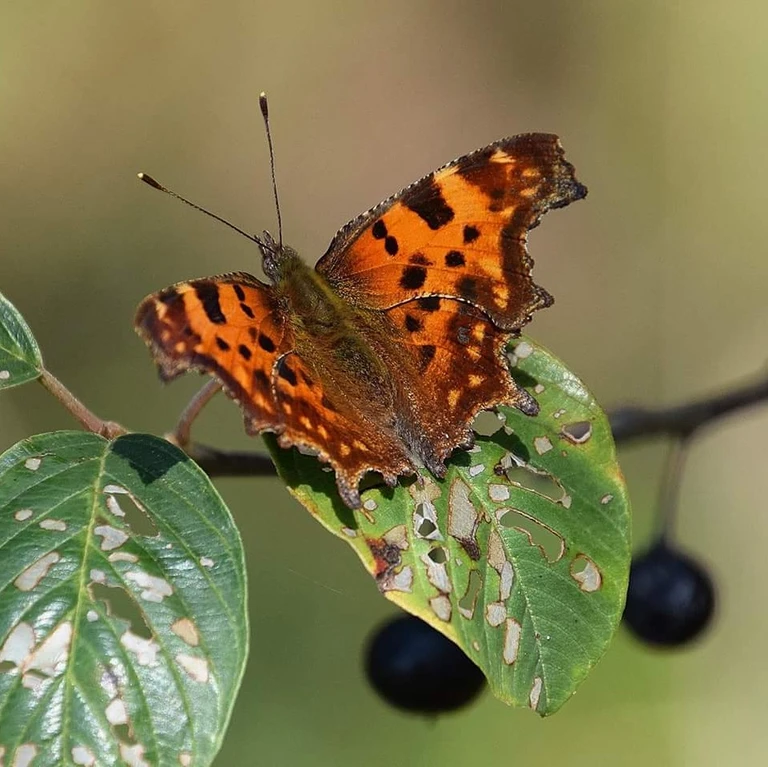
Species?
Polygonia c-album
